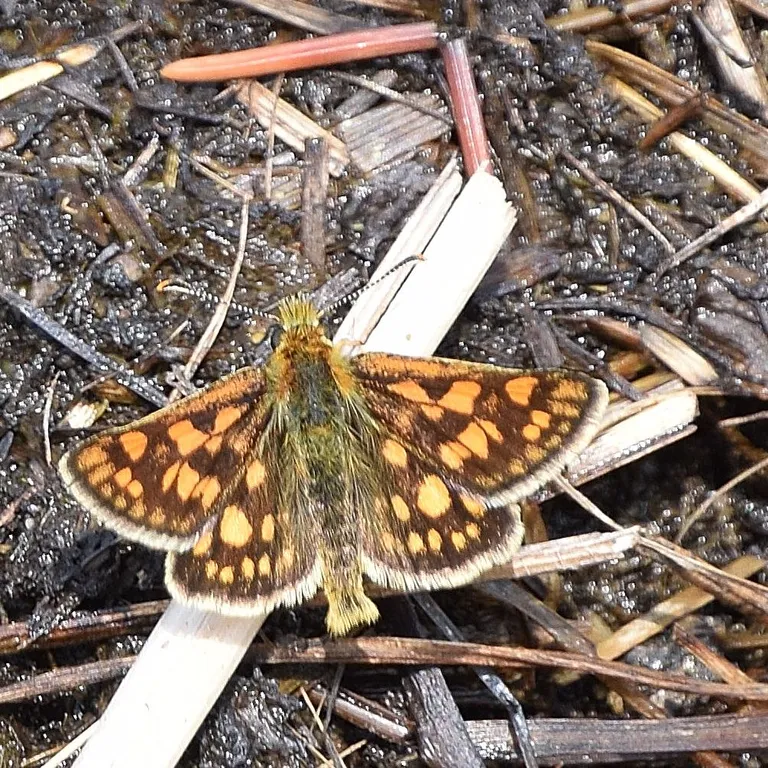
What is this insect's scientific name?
Carterocephalus palaemon
